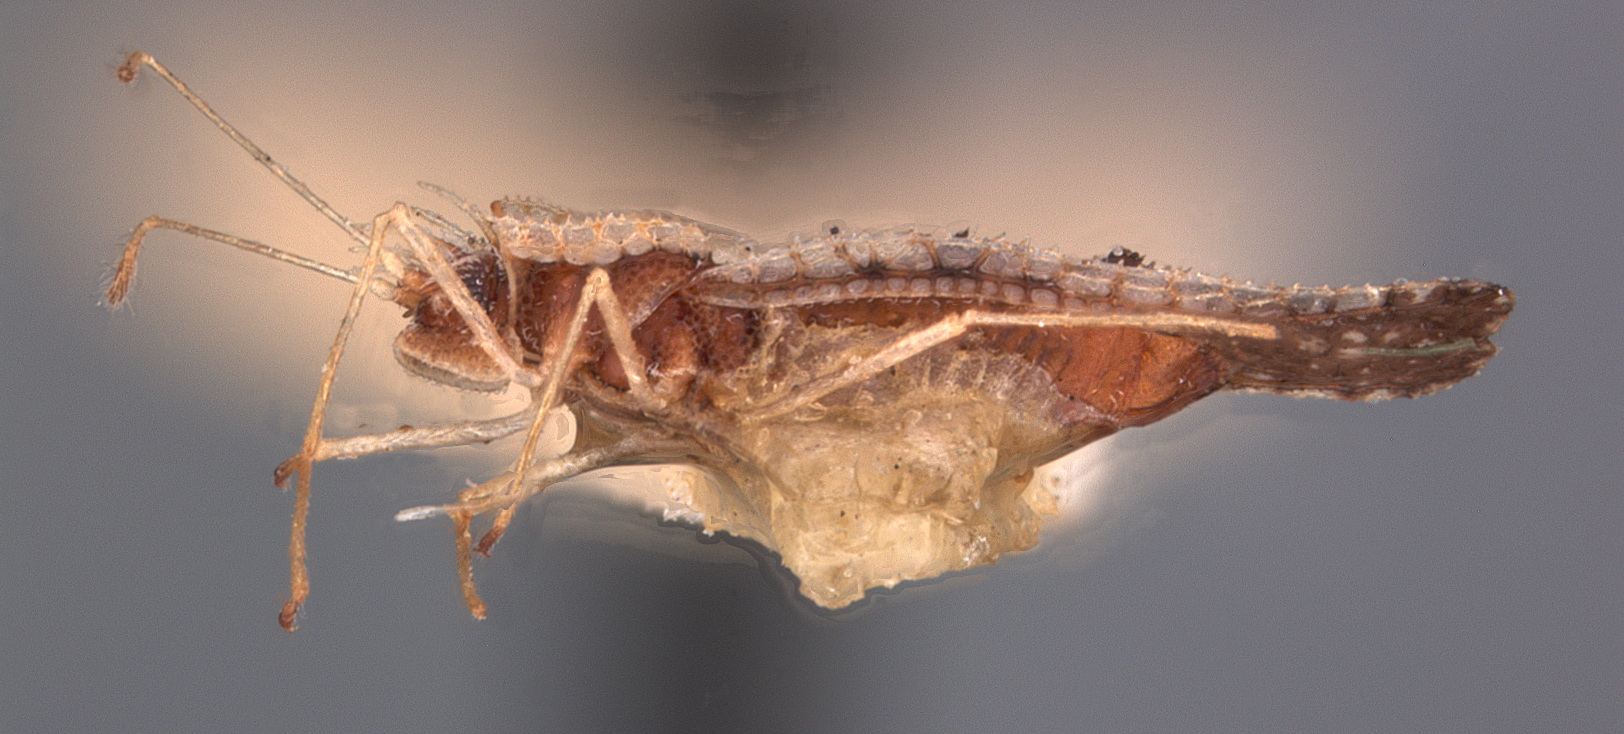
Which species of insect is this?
Hormisdas bella
